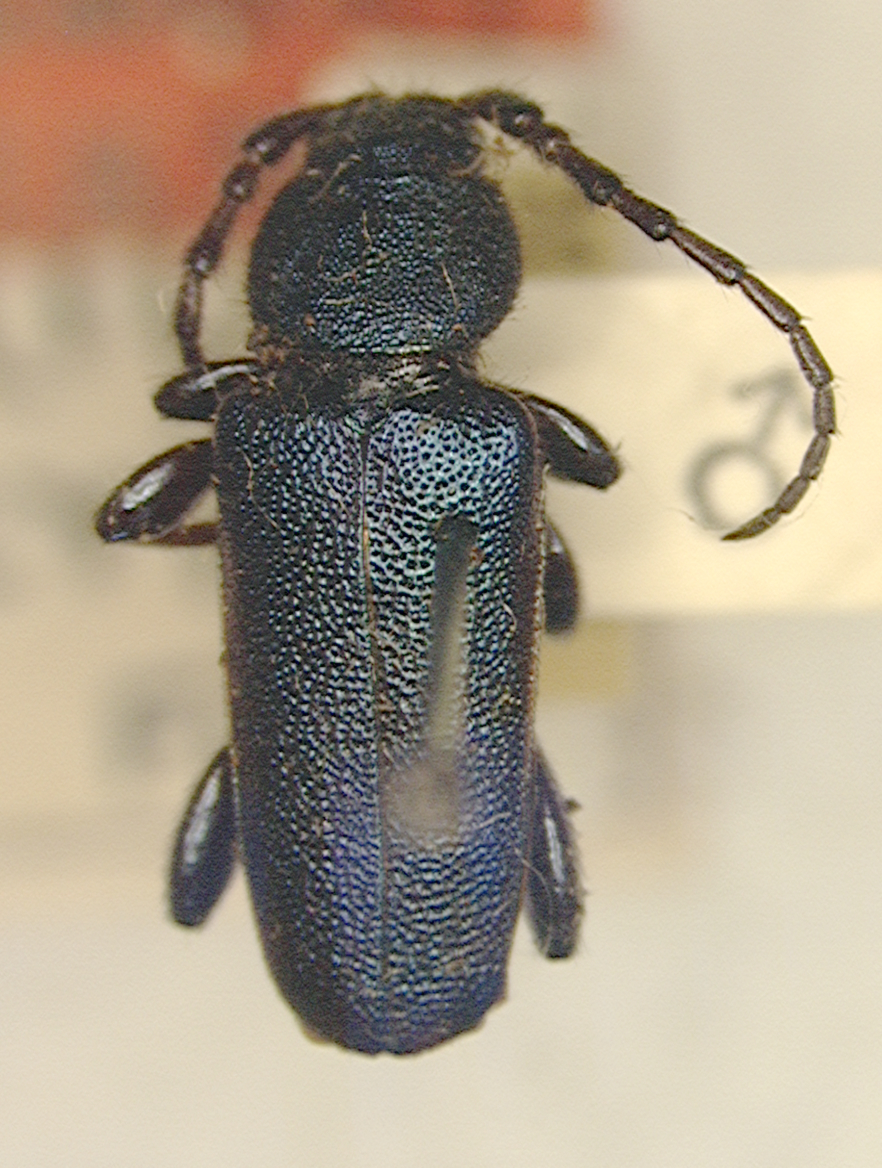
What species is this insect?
Callidium juniperi
